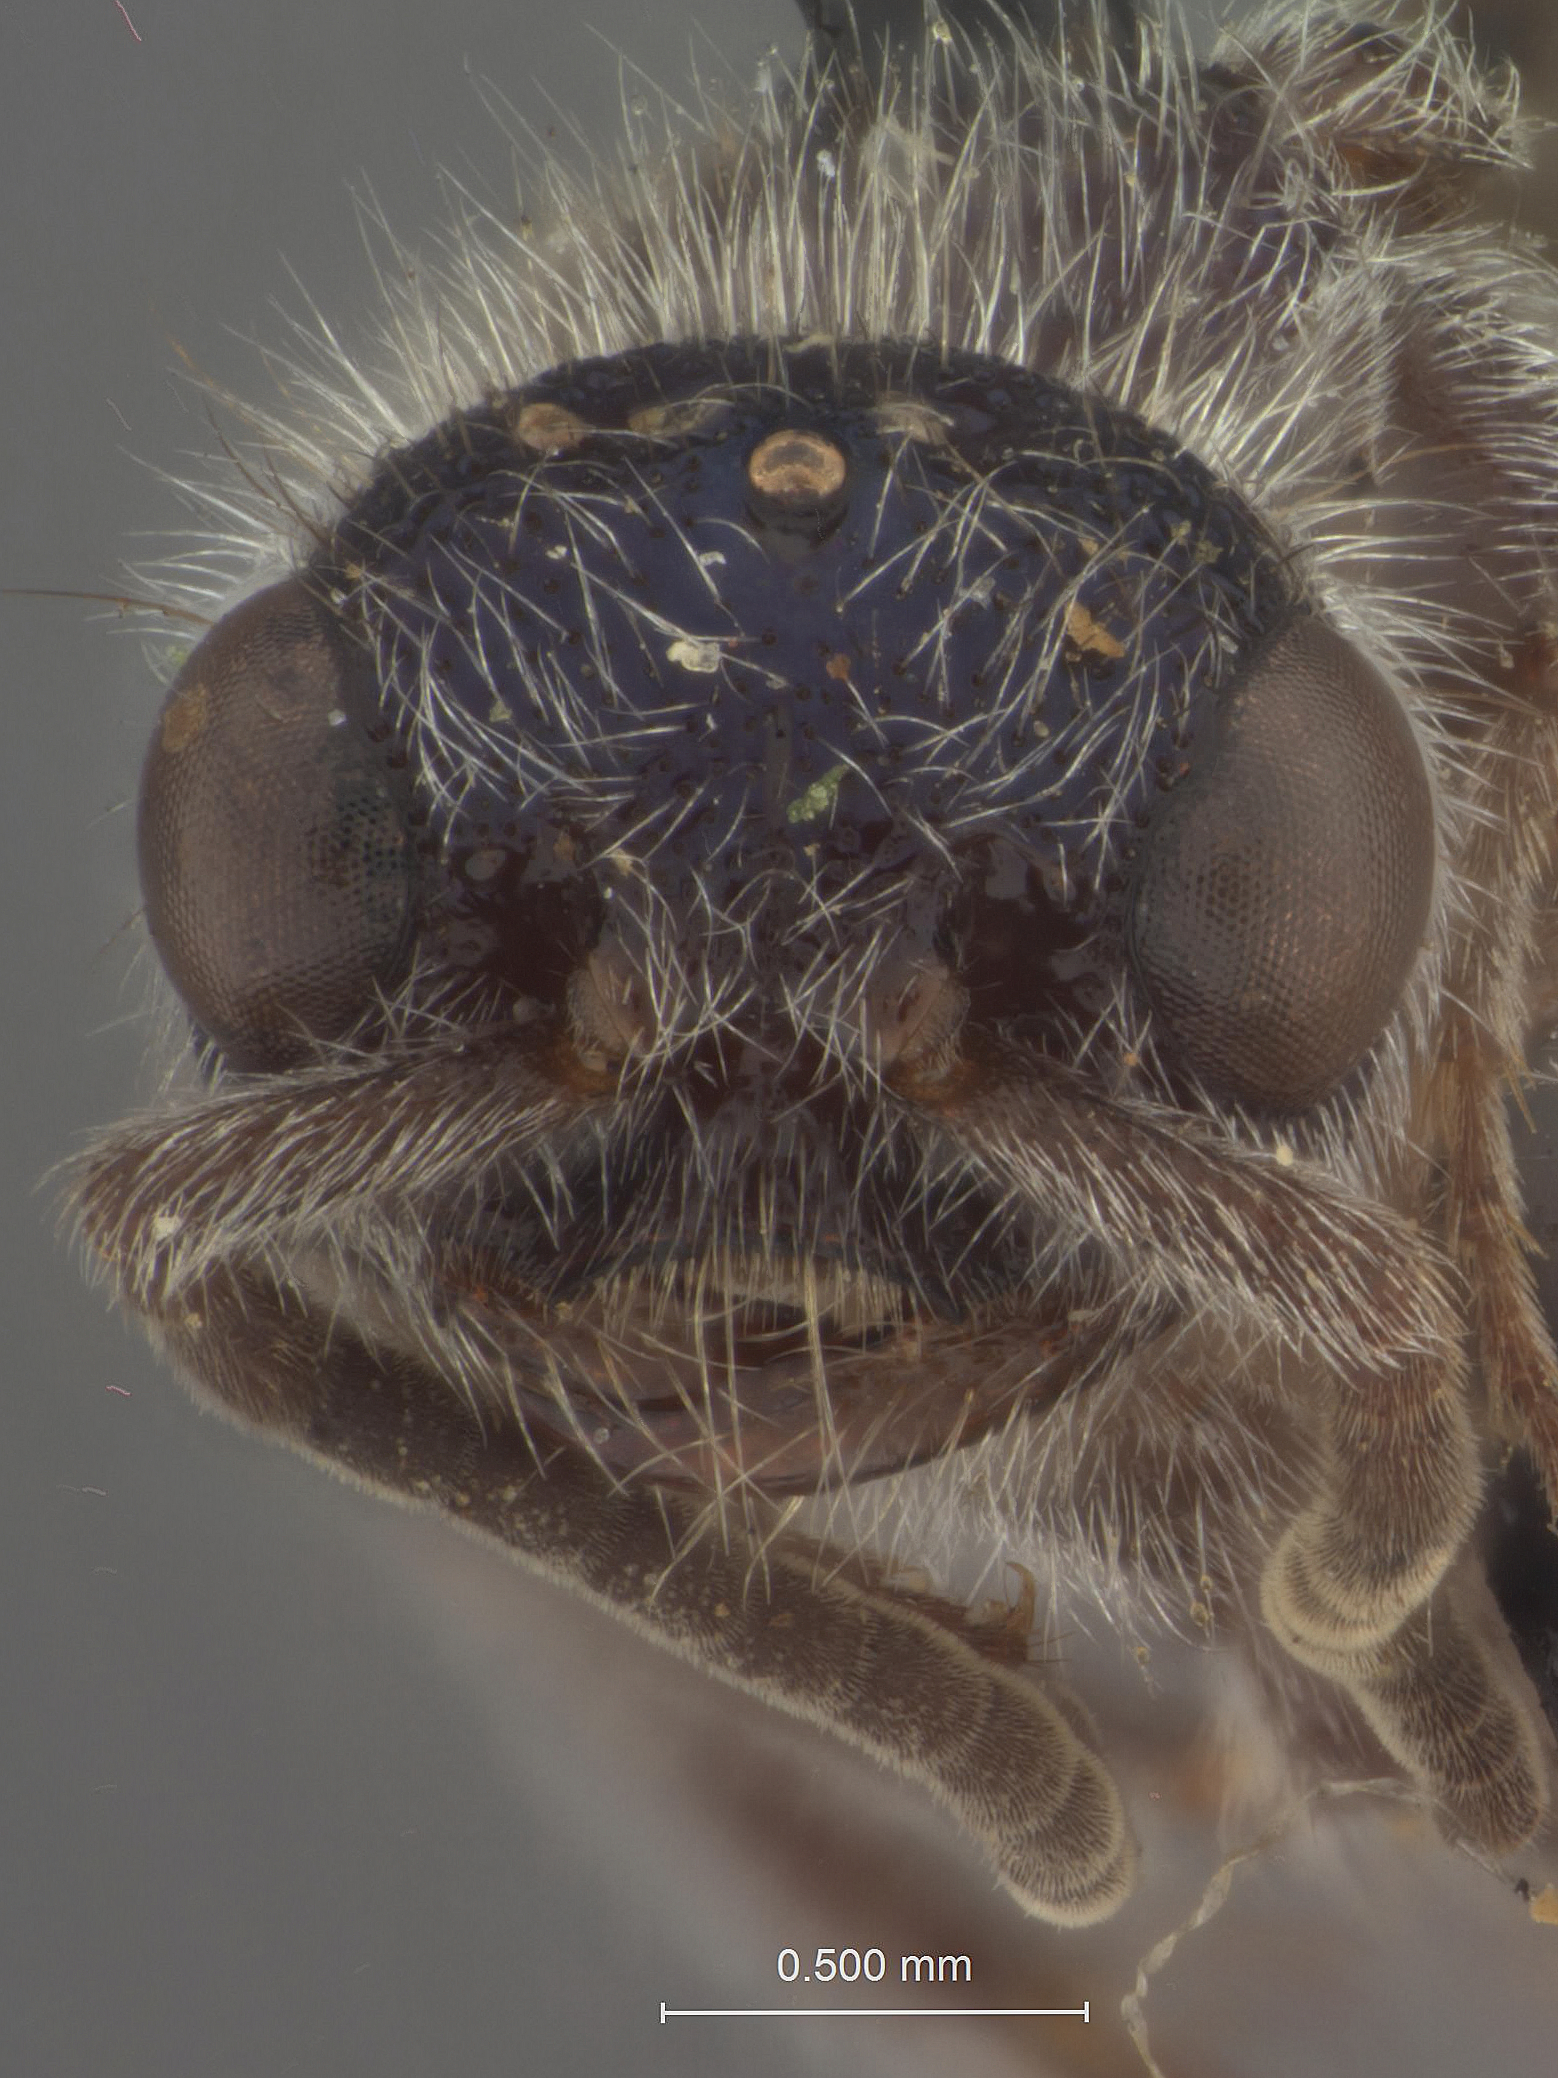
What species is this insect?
Squamulotilla concava
